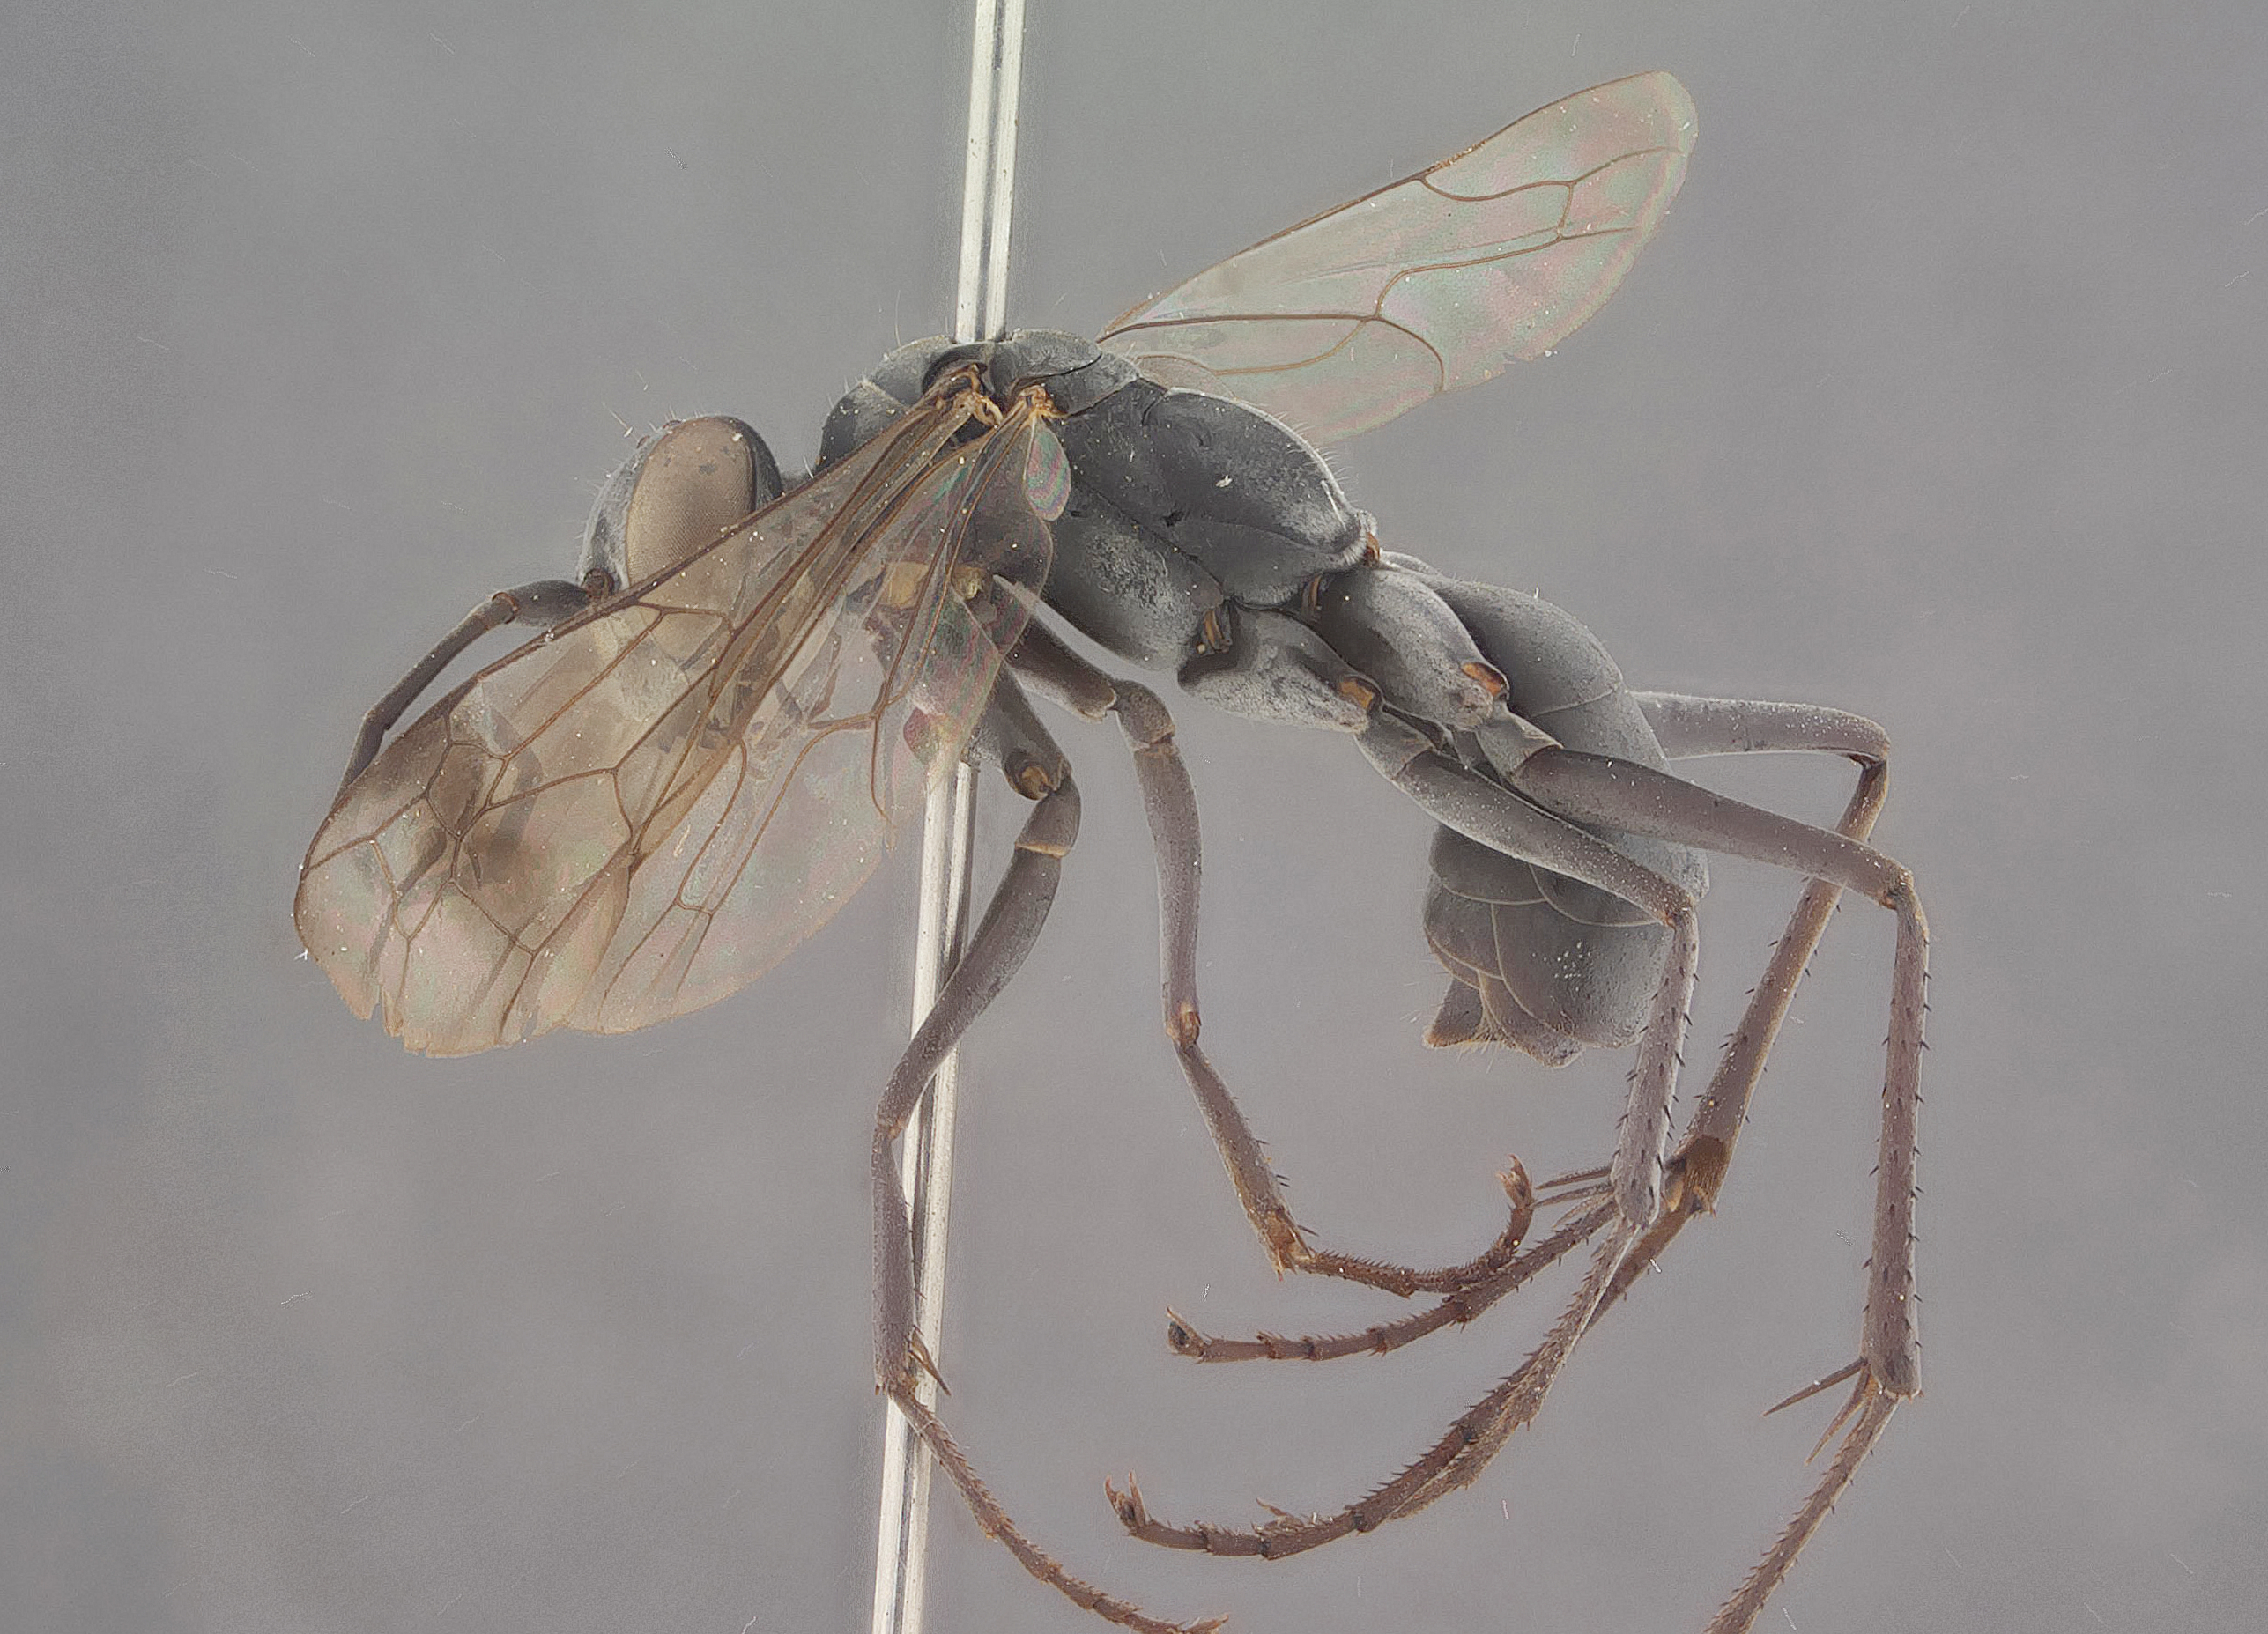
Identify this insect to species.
Phanagenia taiwana
